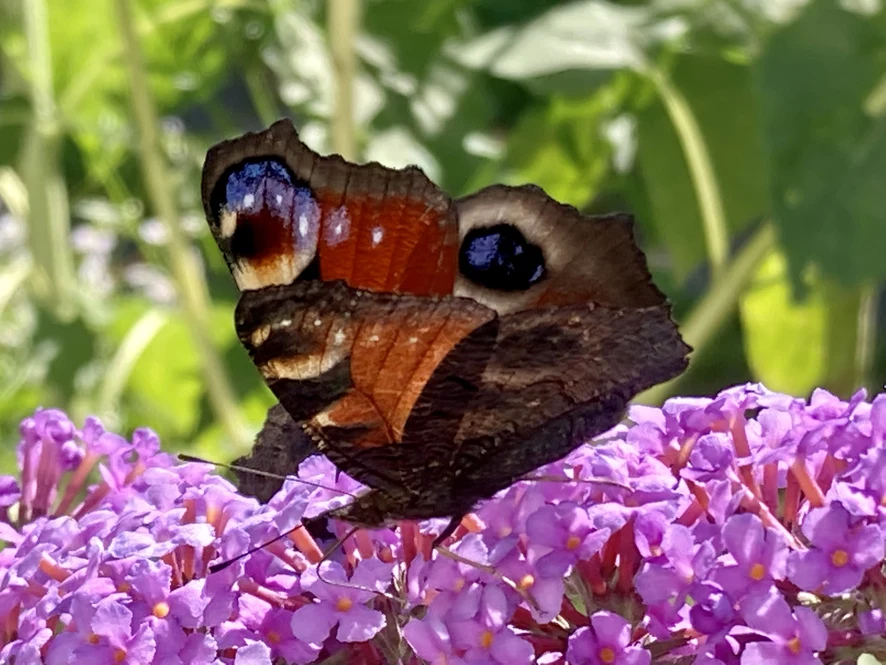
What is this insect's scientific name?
Aglais io
